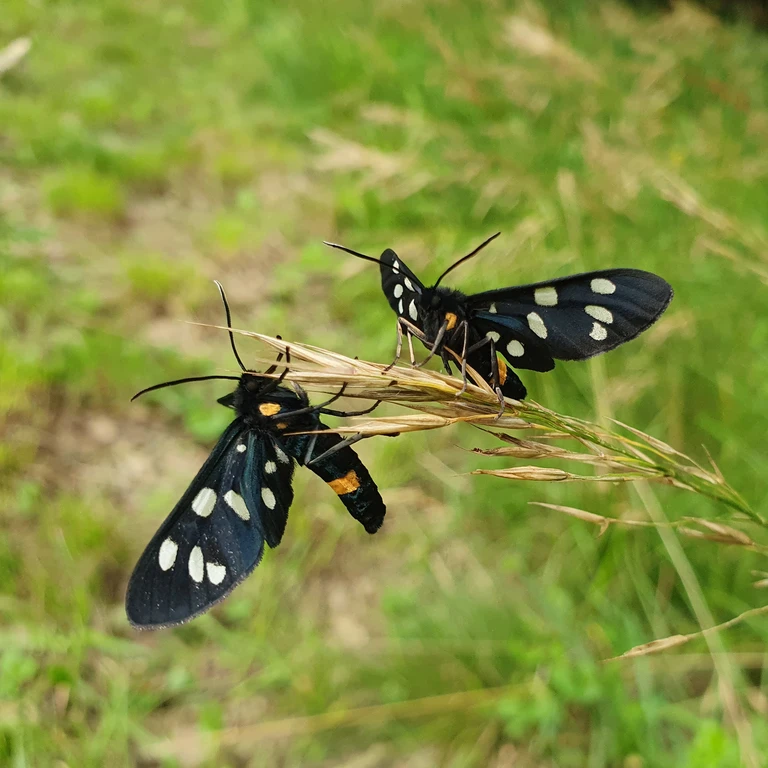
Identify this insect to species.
Amata phegea
